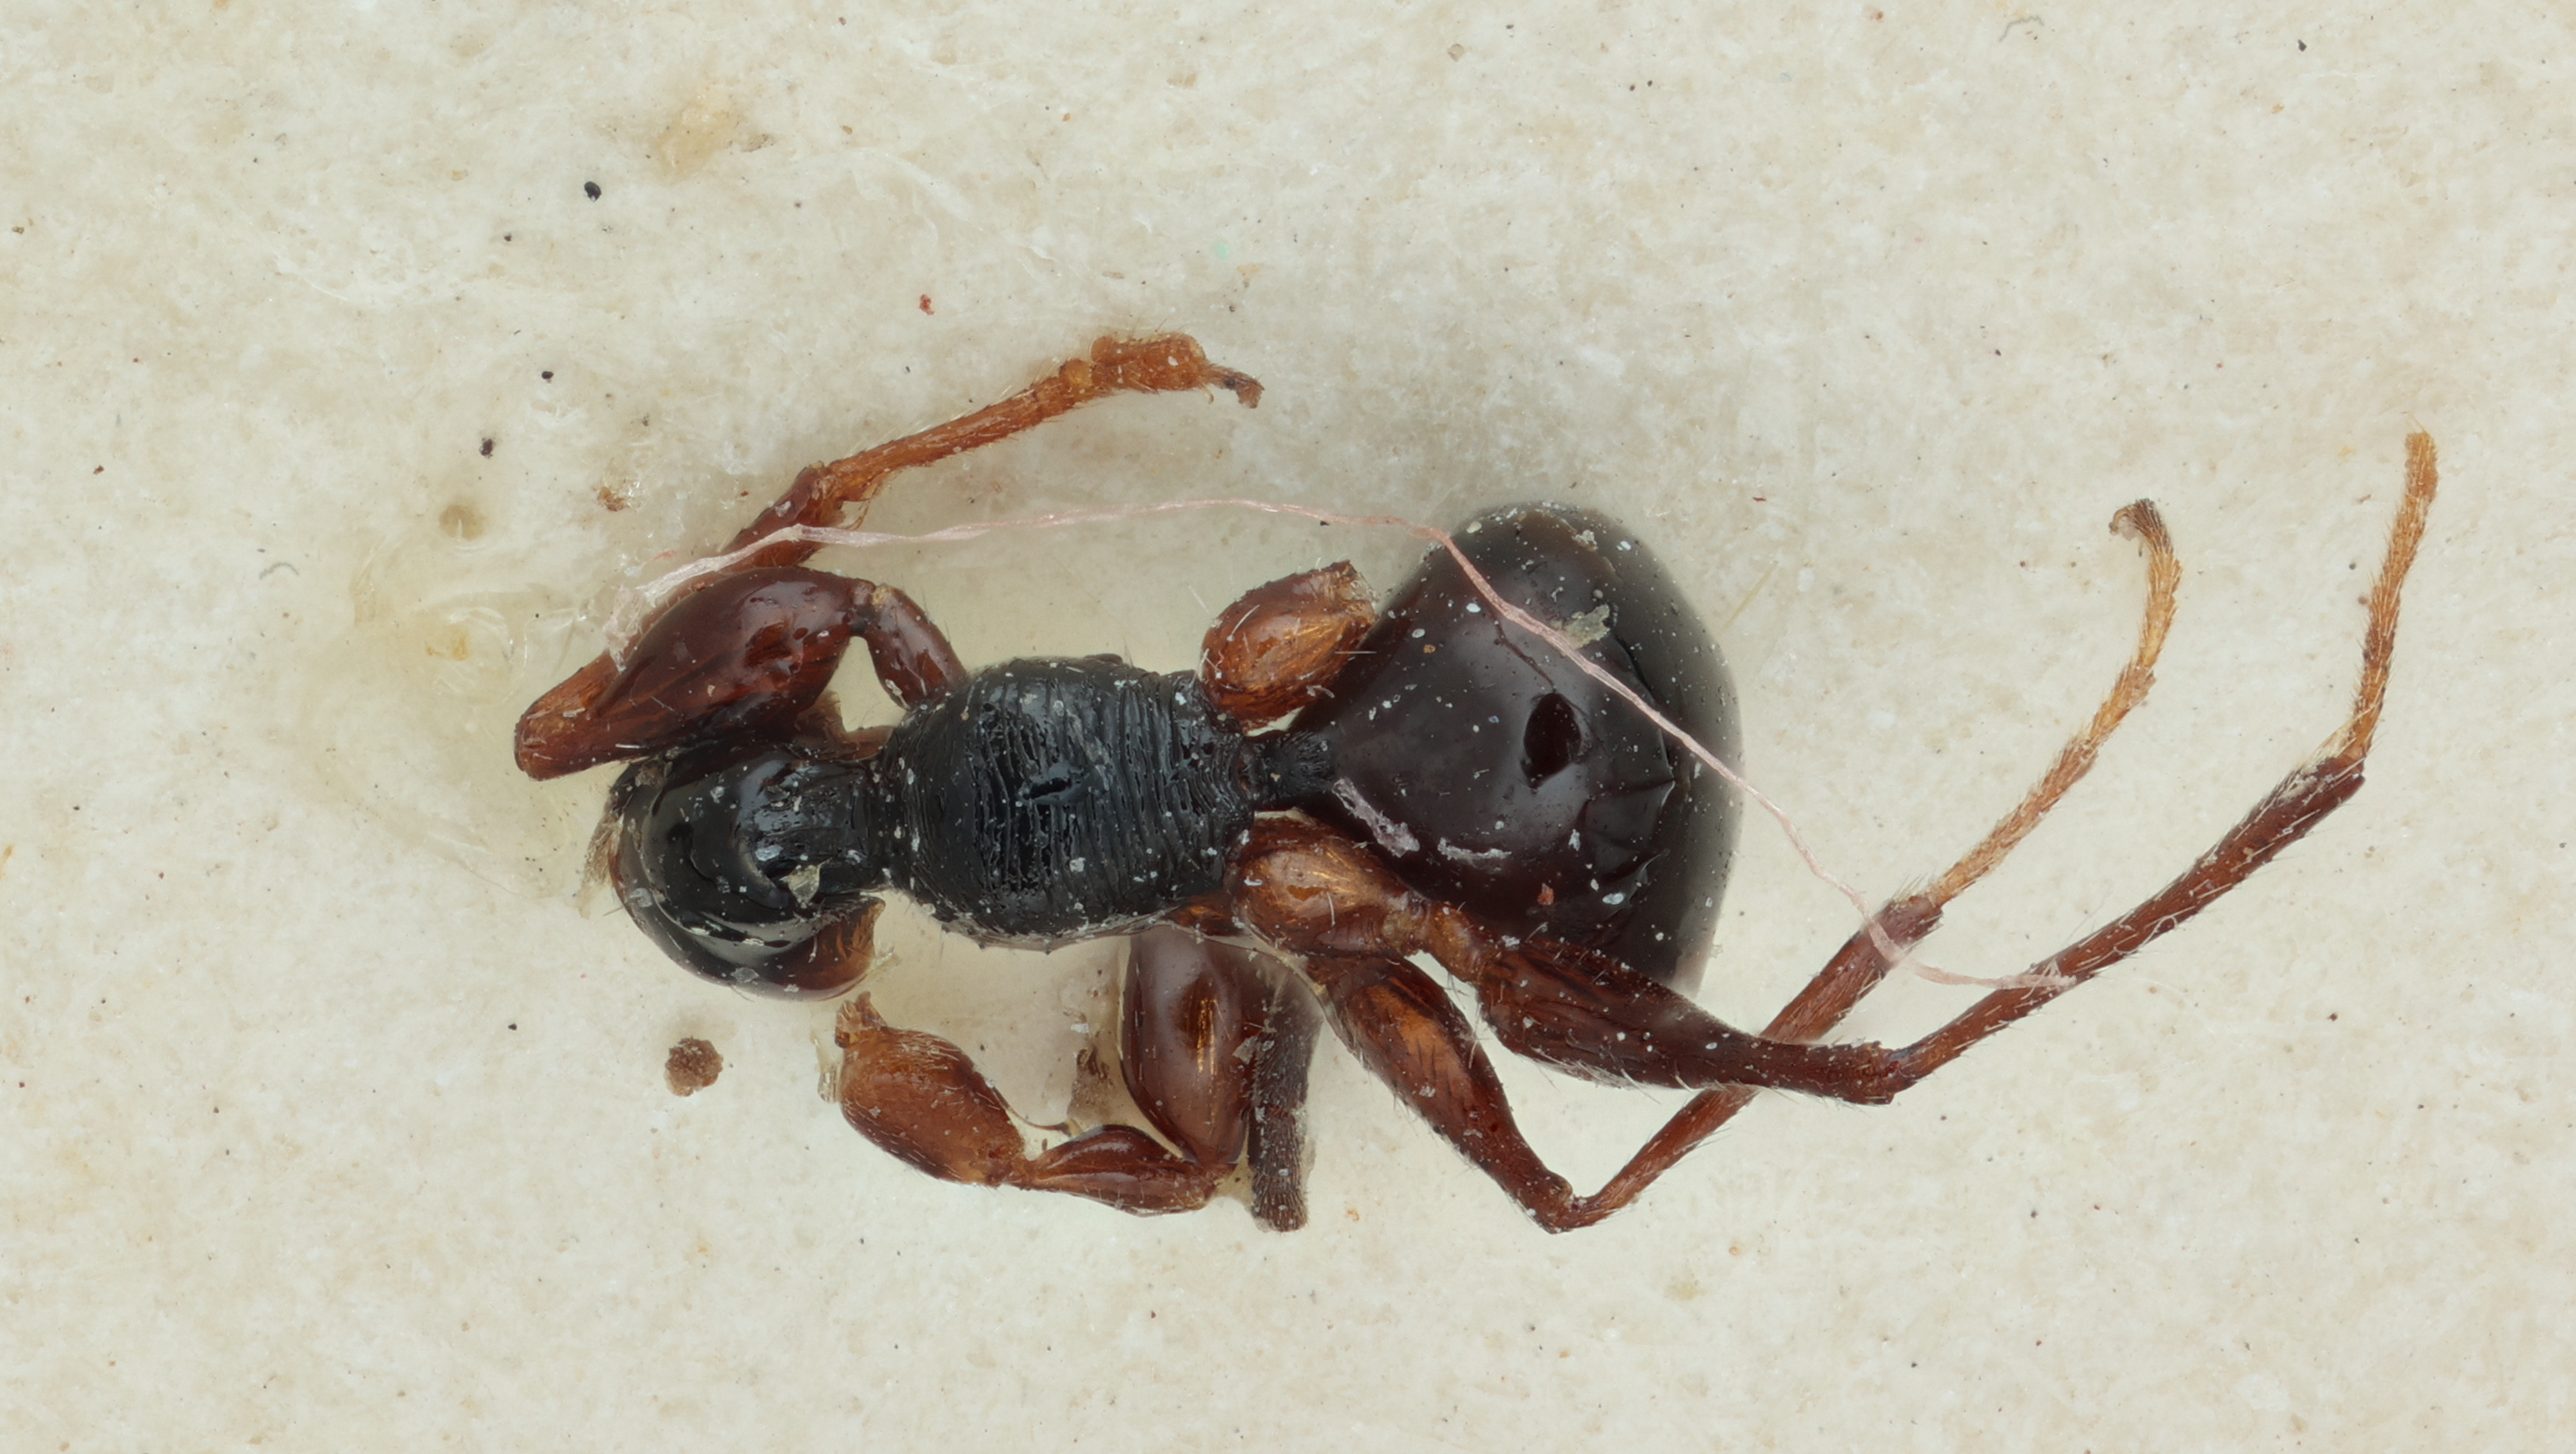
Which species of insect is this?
Cyrtogonatopus clavicornis
